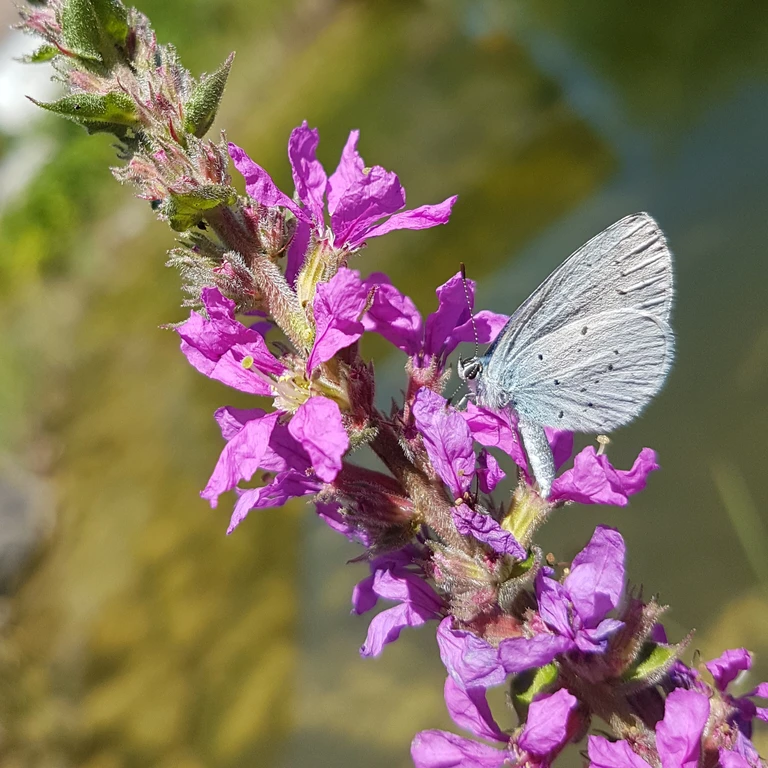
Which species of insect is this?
Celastrina argiolus
